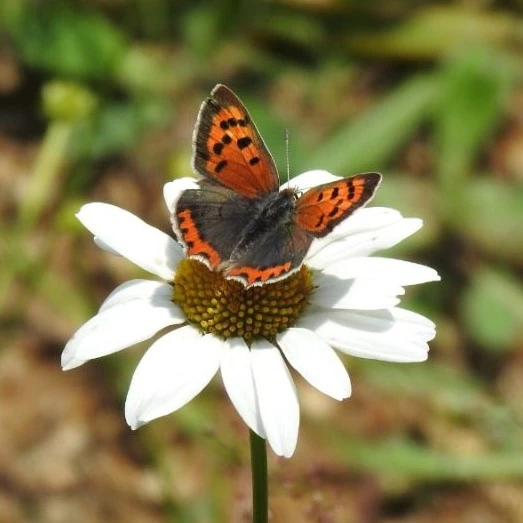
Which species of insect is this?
Lycaena phlaeas
